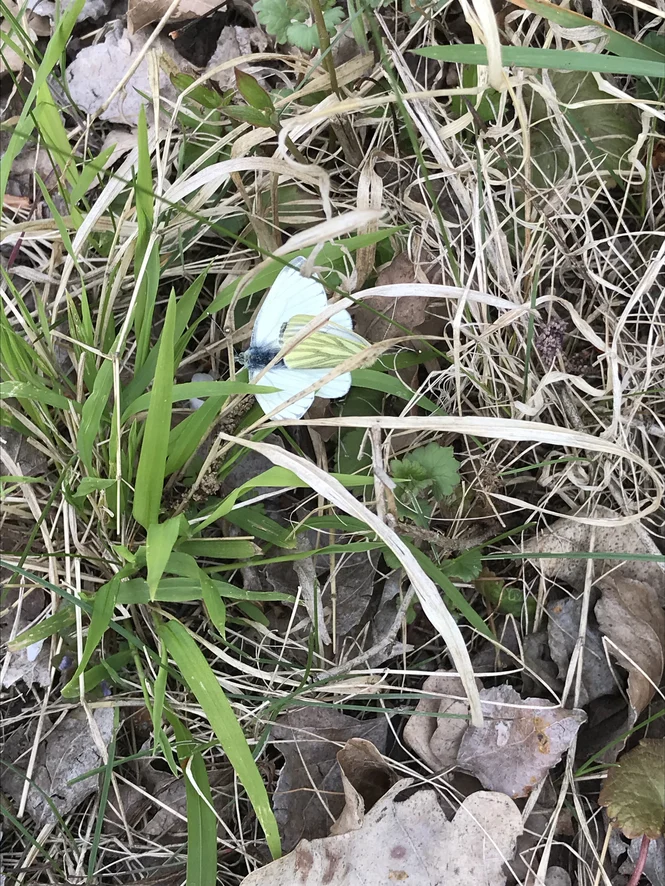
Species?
Pieris napi
